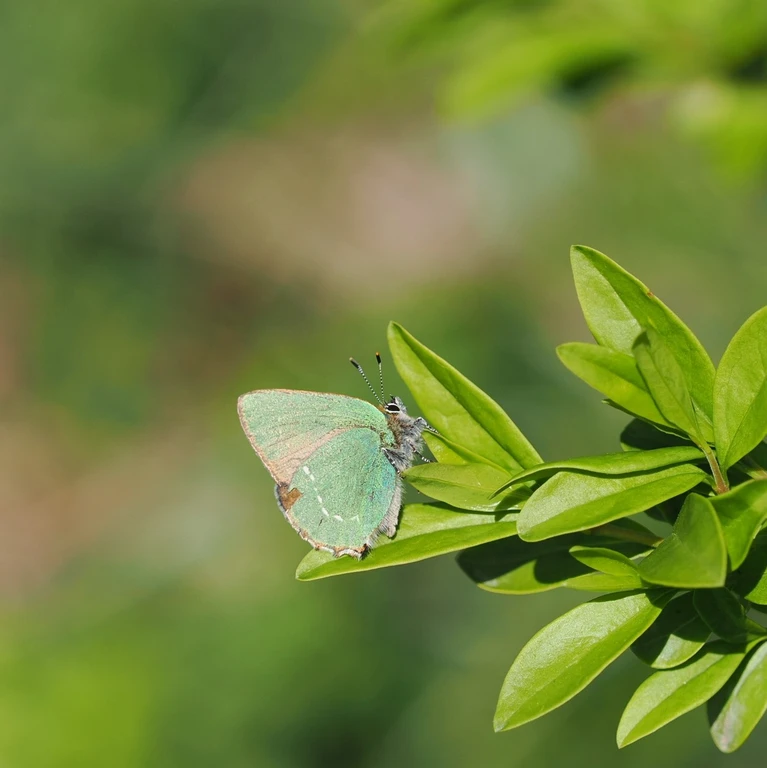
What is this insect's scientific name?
Callophrys rubi
